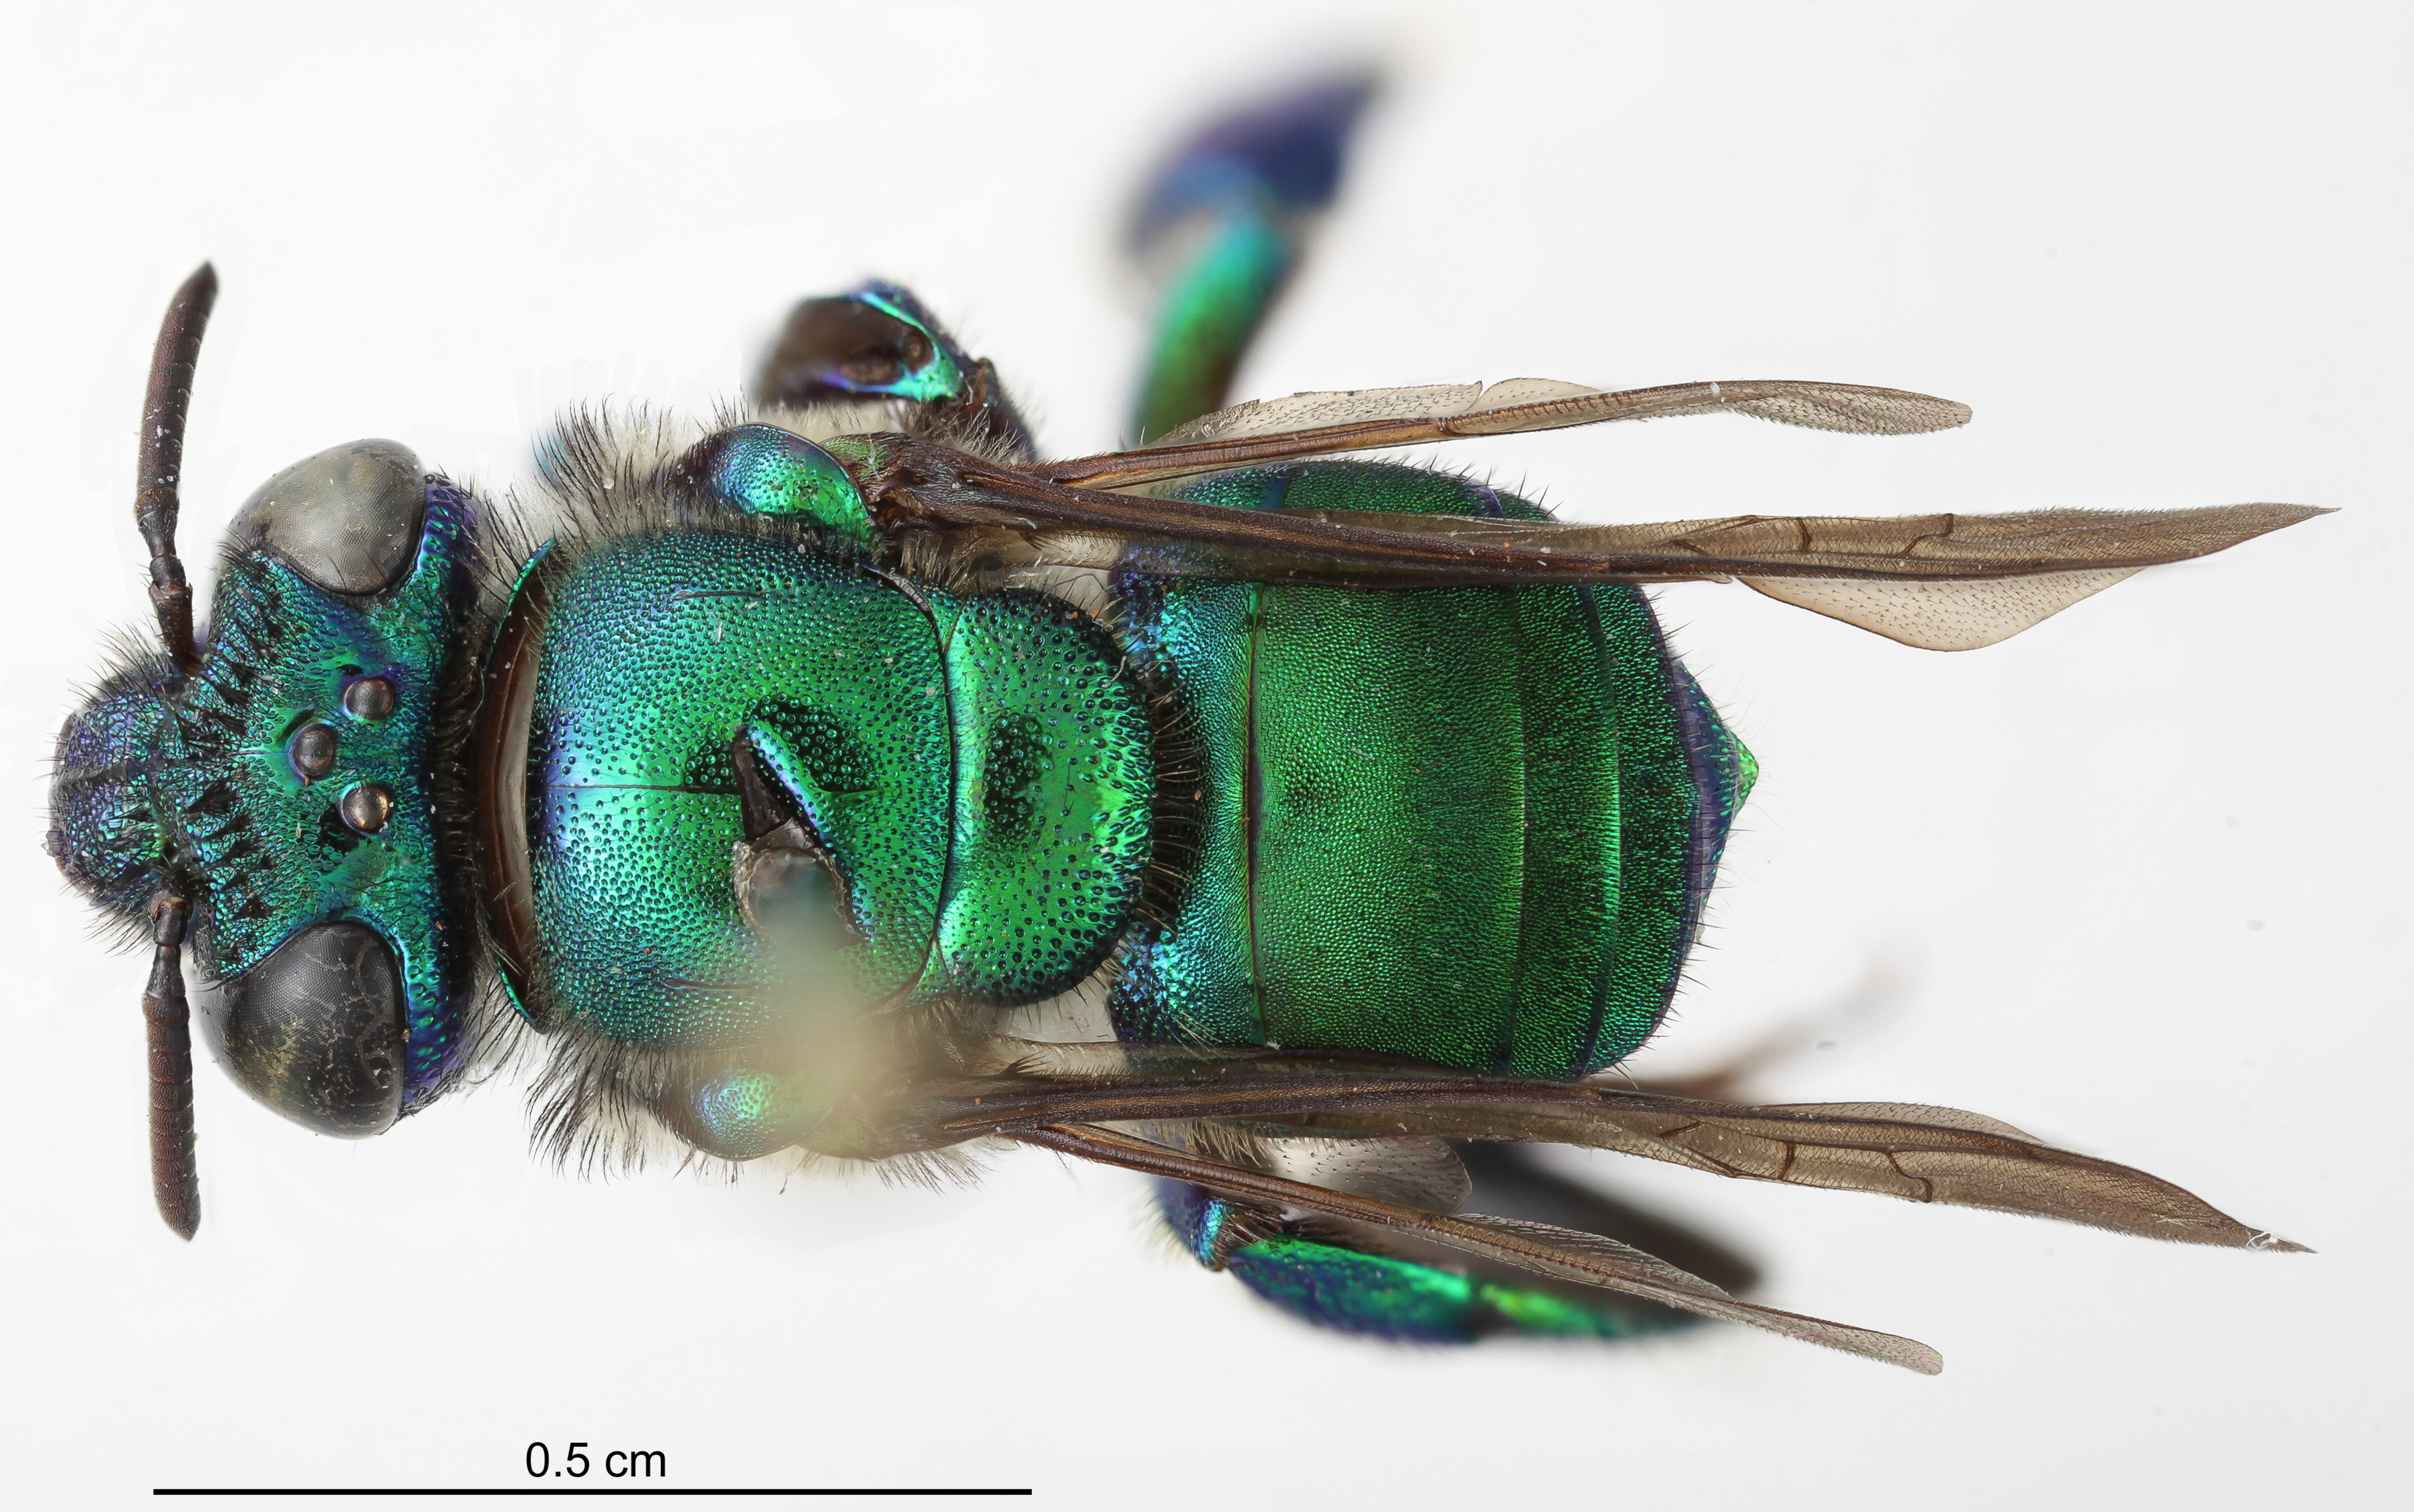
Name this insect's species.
Euglossa stilbonota
